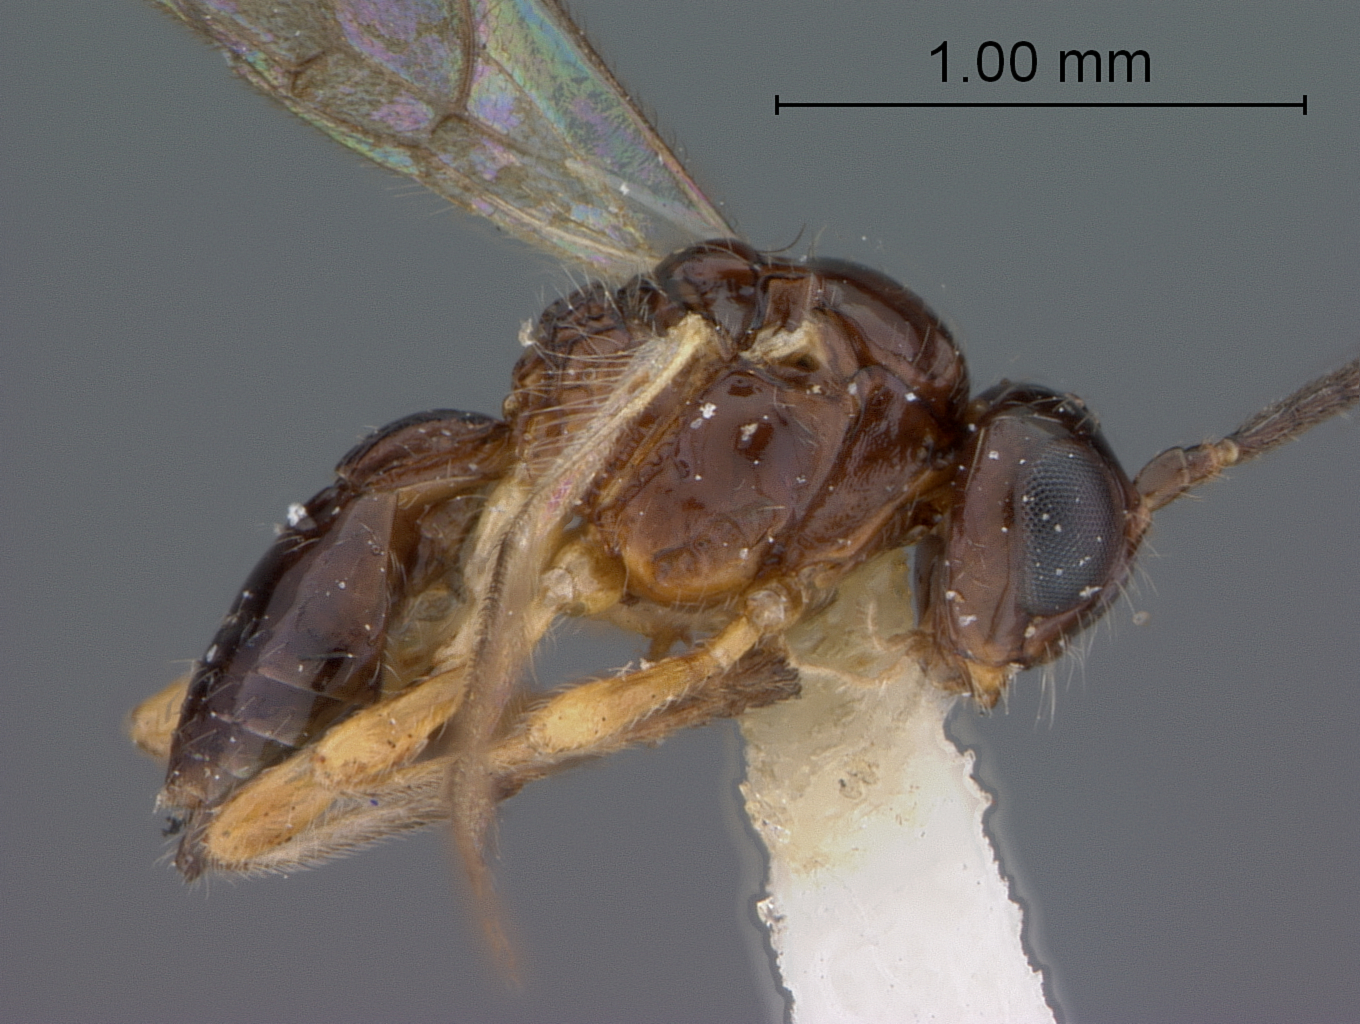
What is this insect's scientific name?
Opius carinifer
